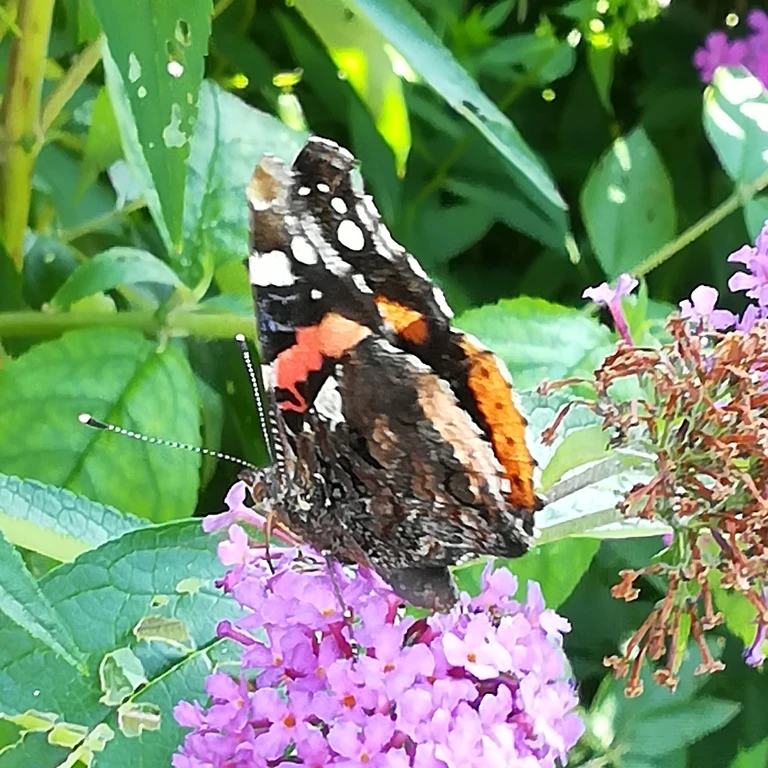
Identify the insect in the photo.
Vanessa atalanta
